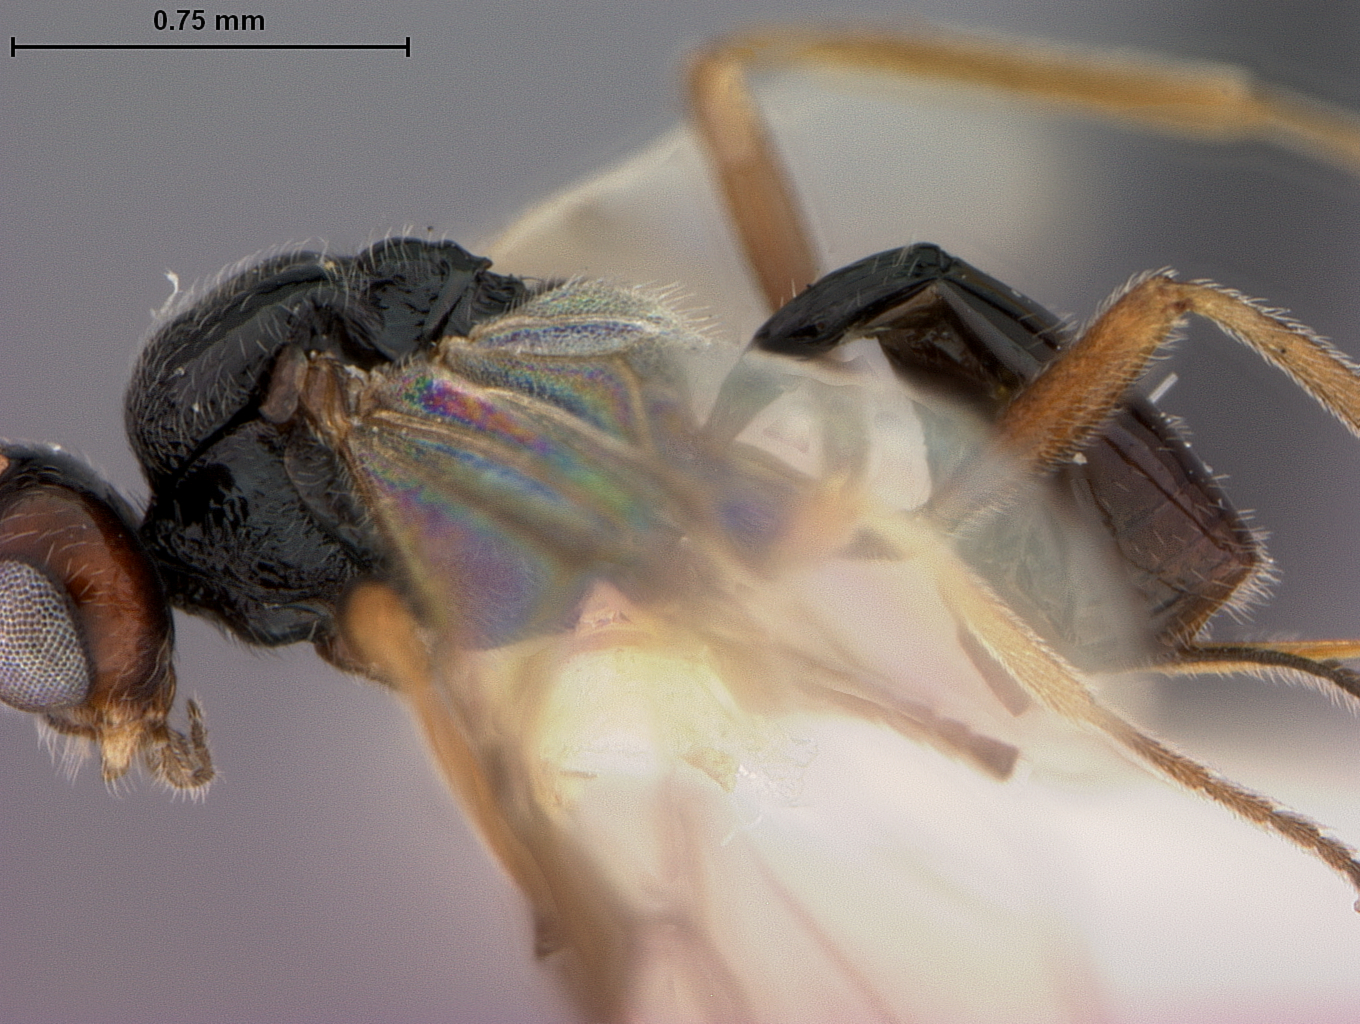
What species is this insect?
Microctonus colesi
